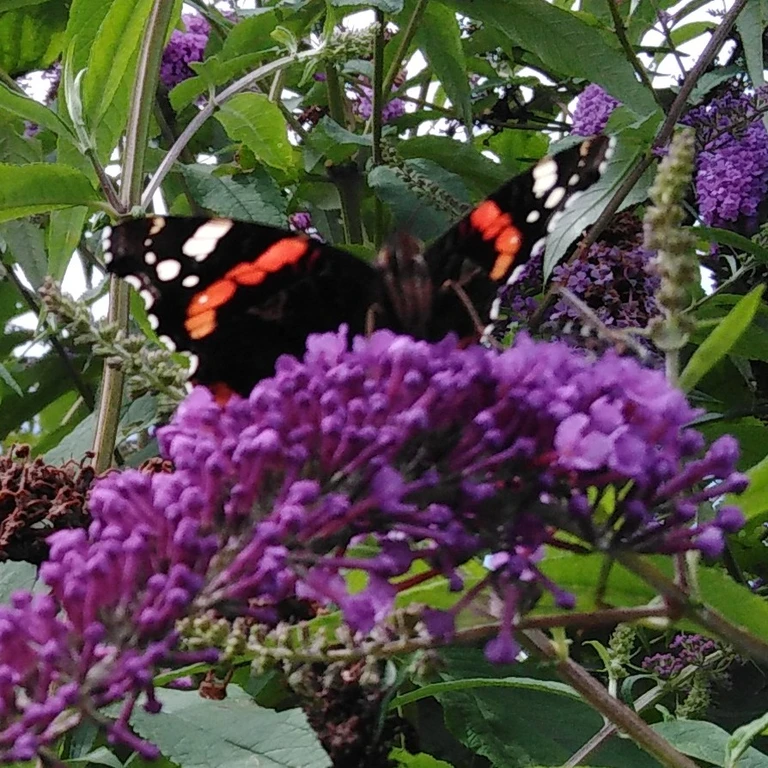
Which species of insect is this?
Vanessa atalanta
